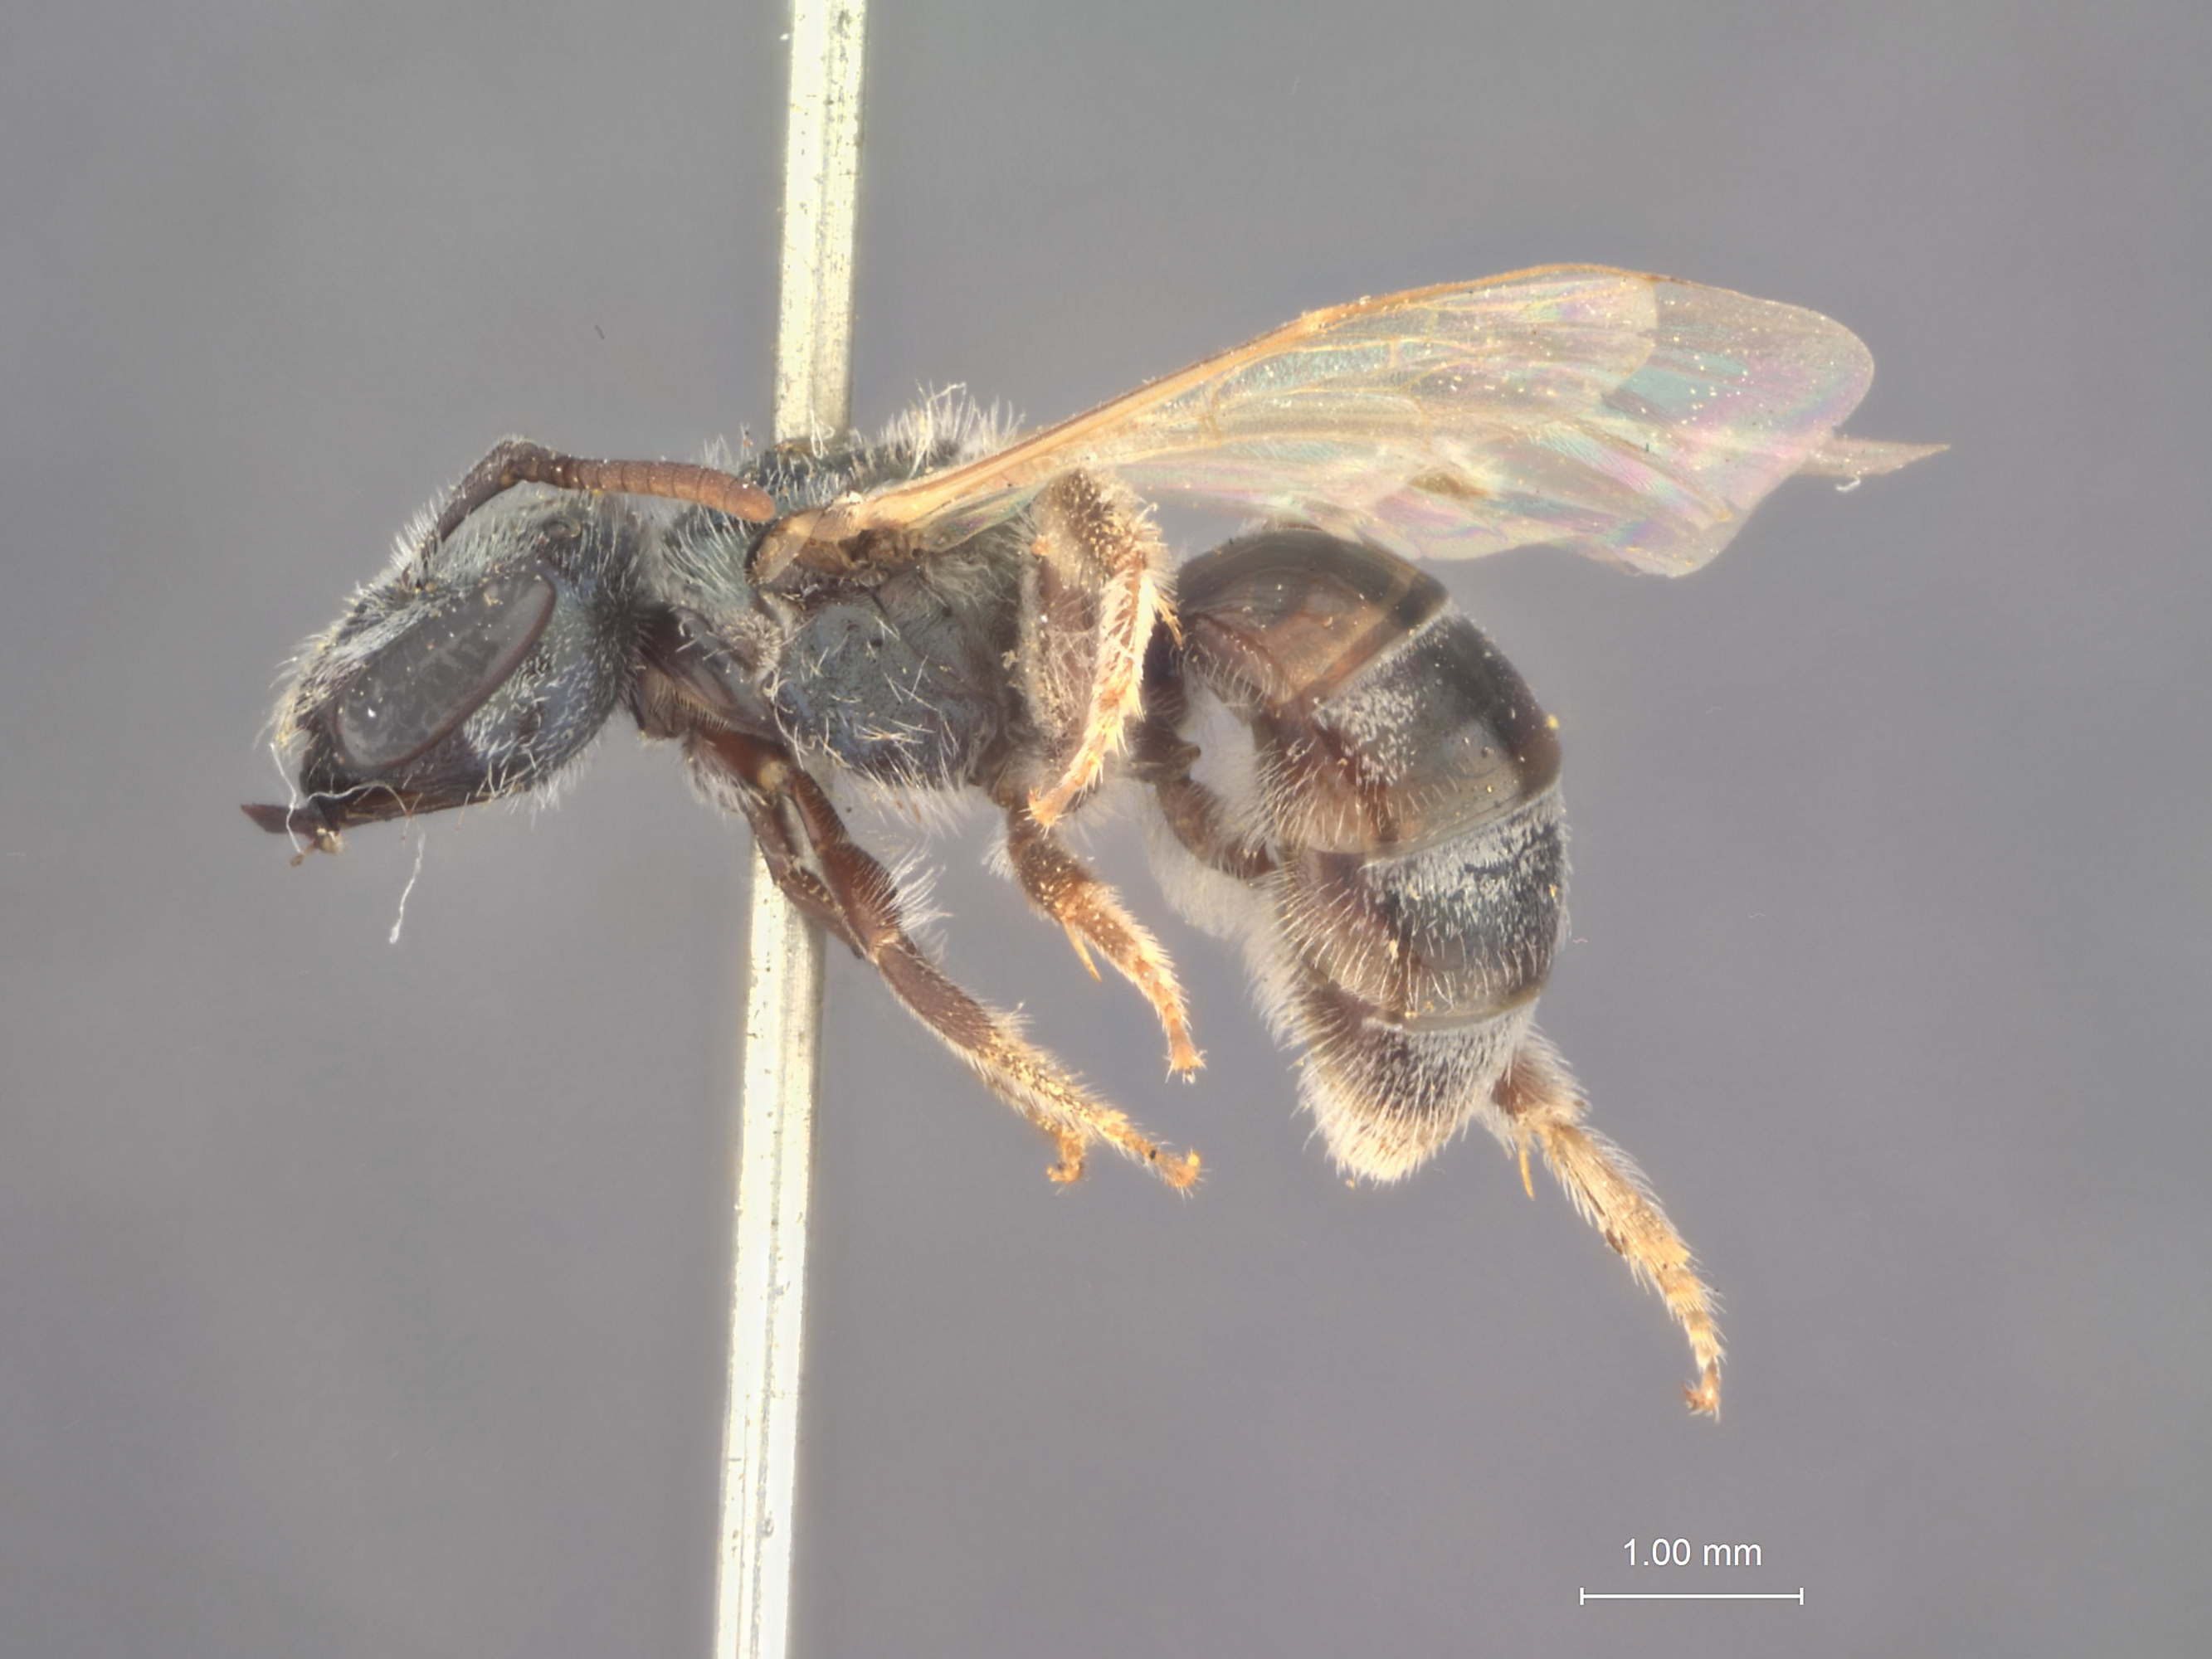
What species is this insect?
Halictus crassiceps
